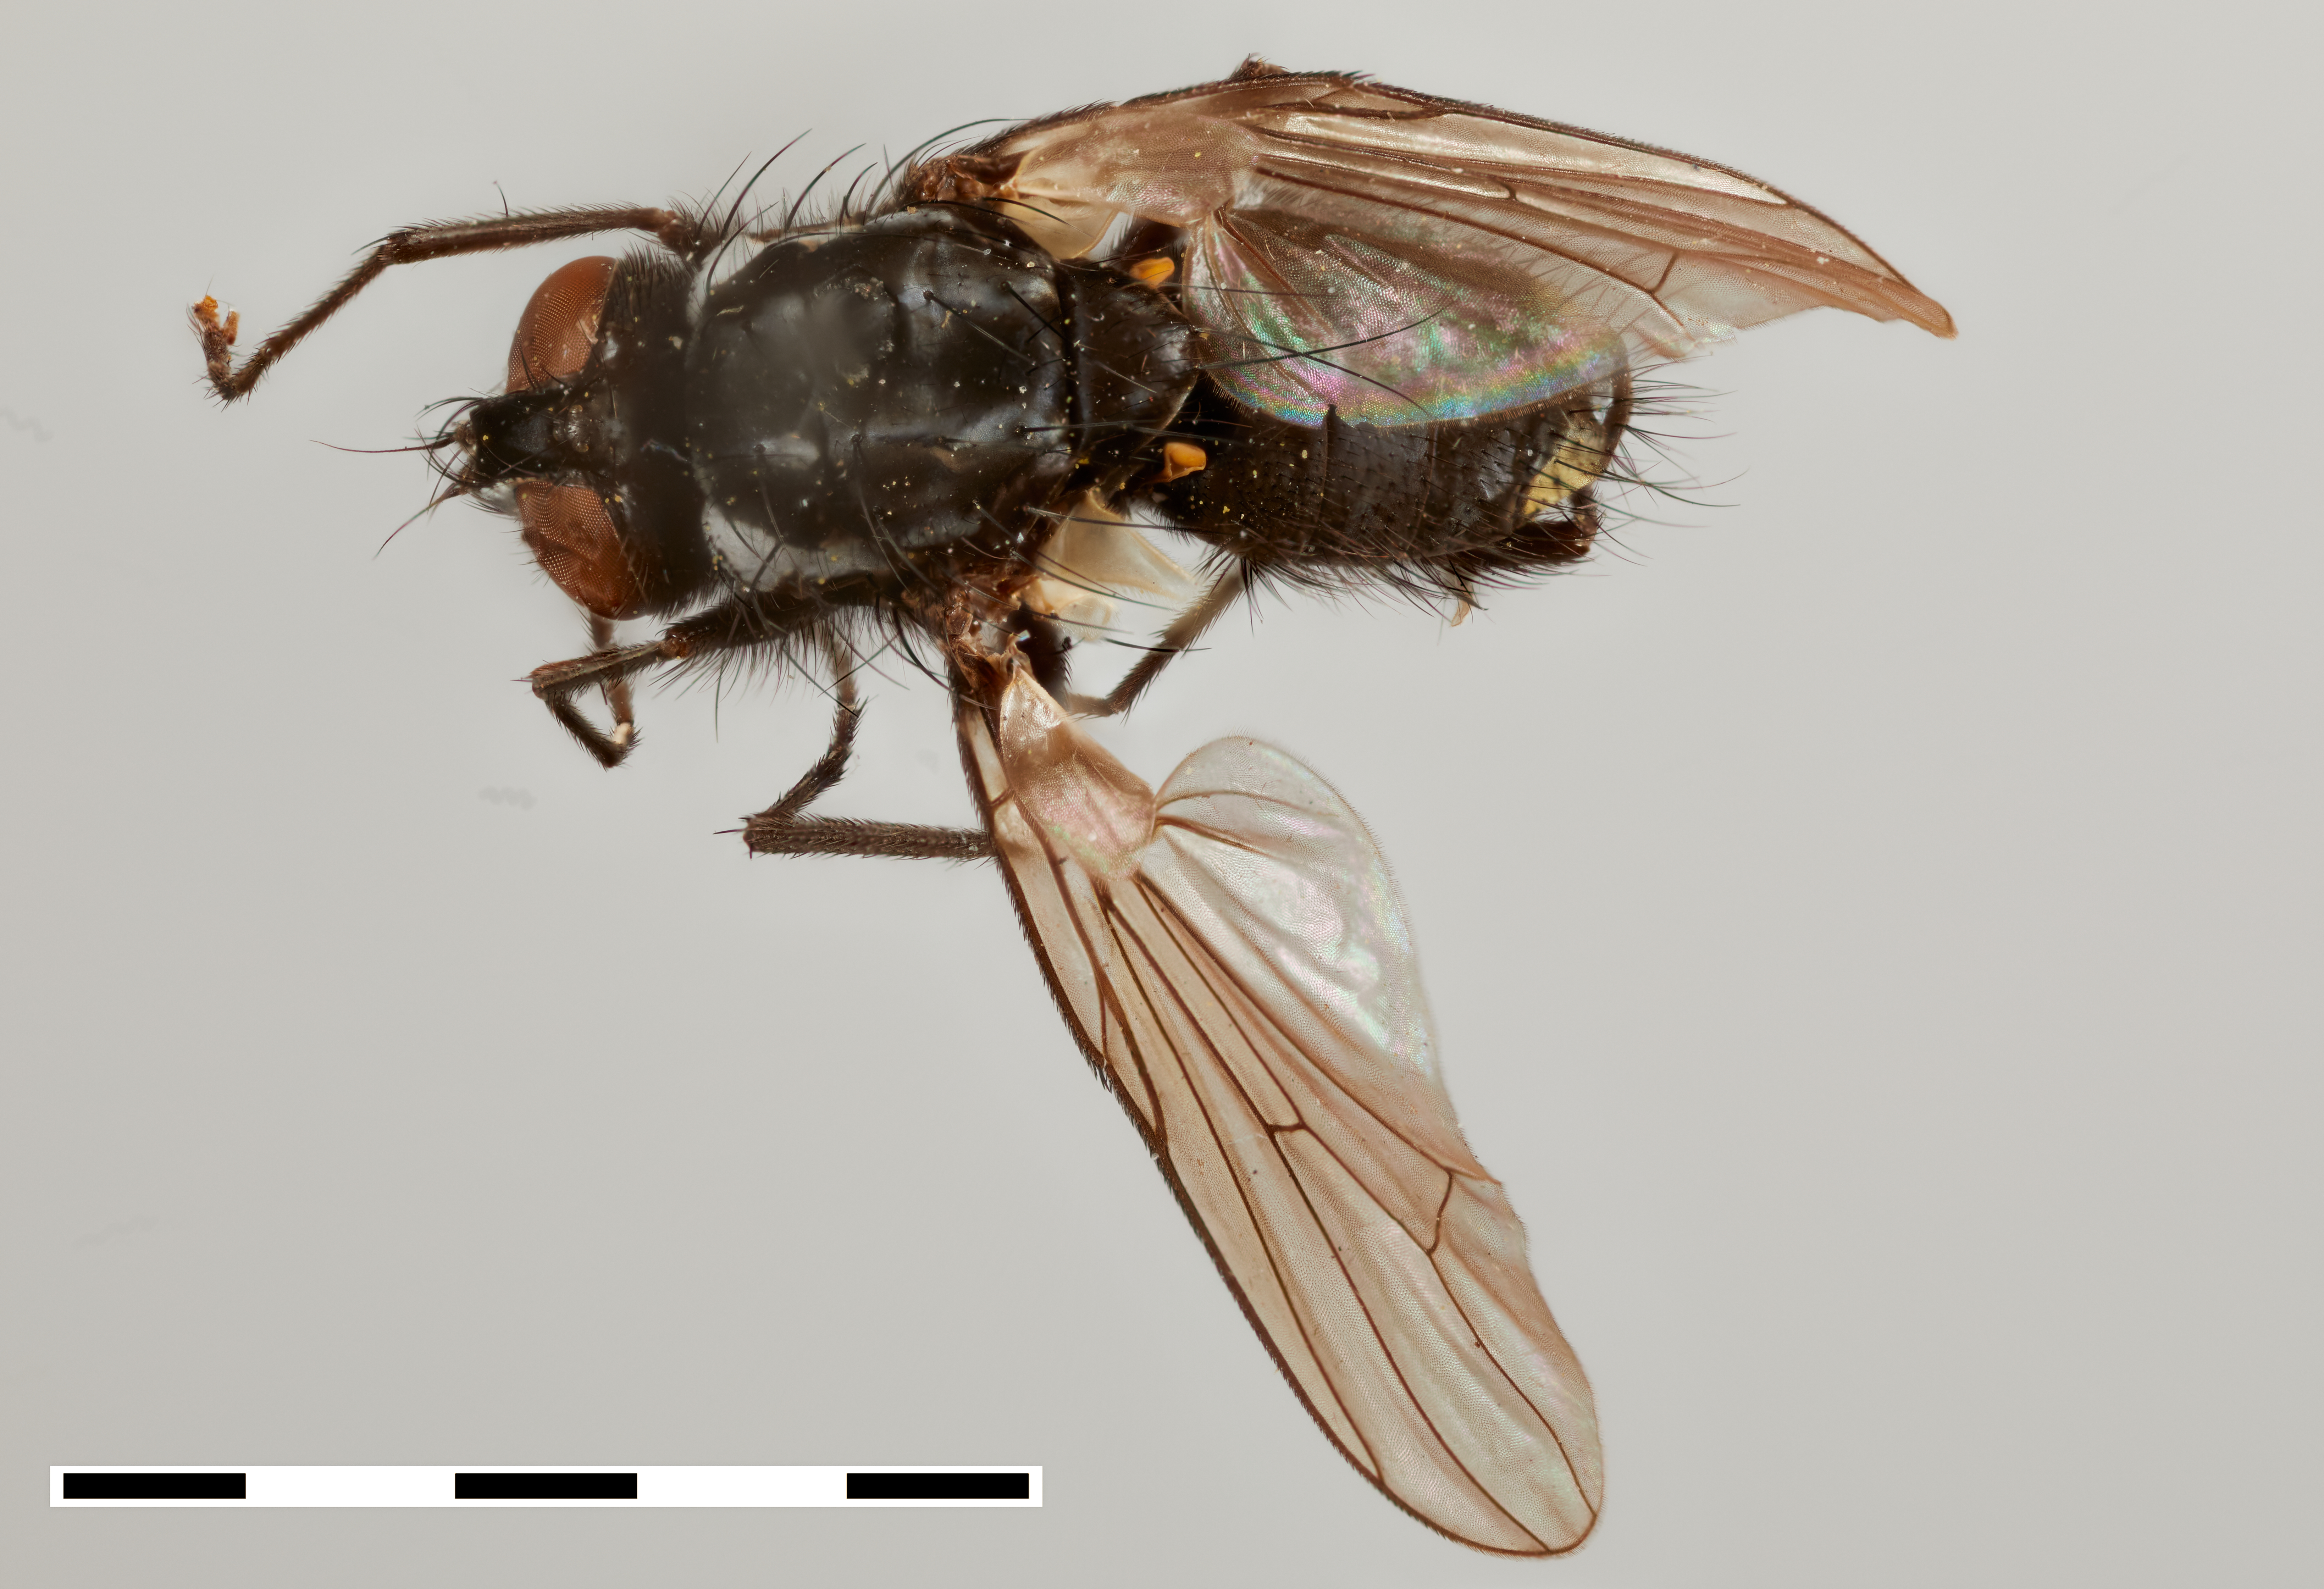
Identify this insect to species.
Syllimnophora dubitalis
